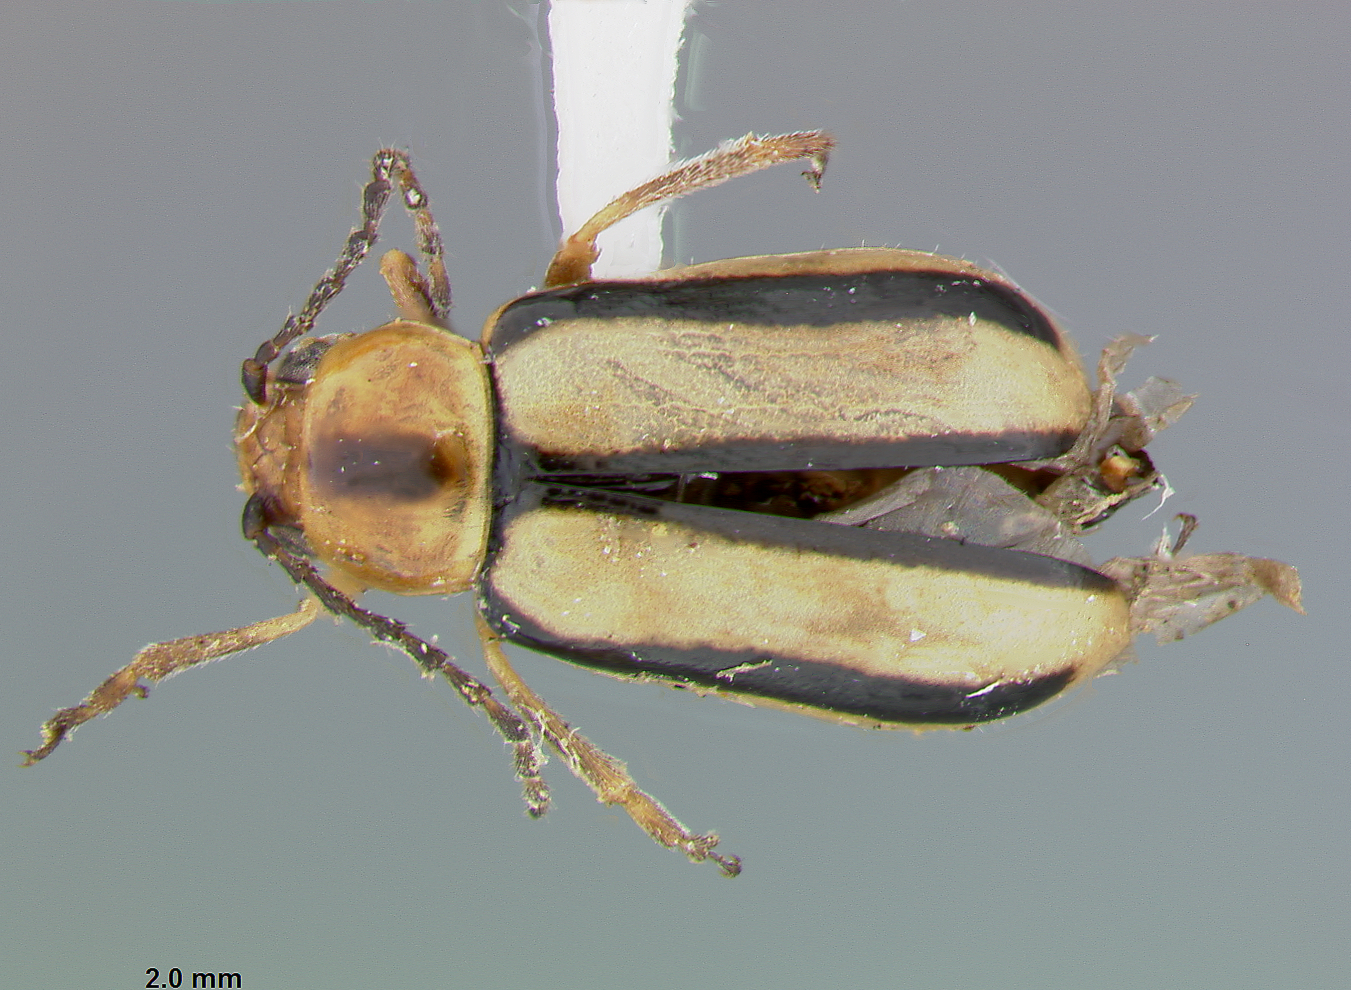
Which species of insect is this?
Luperodes monorhabdus
